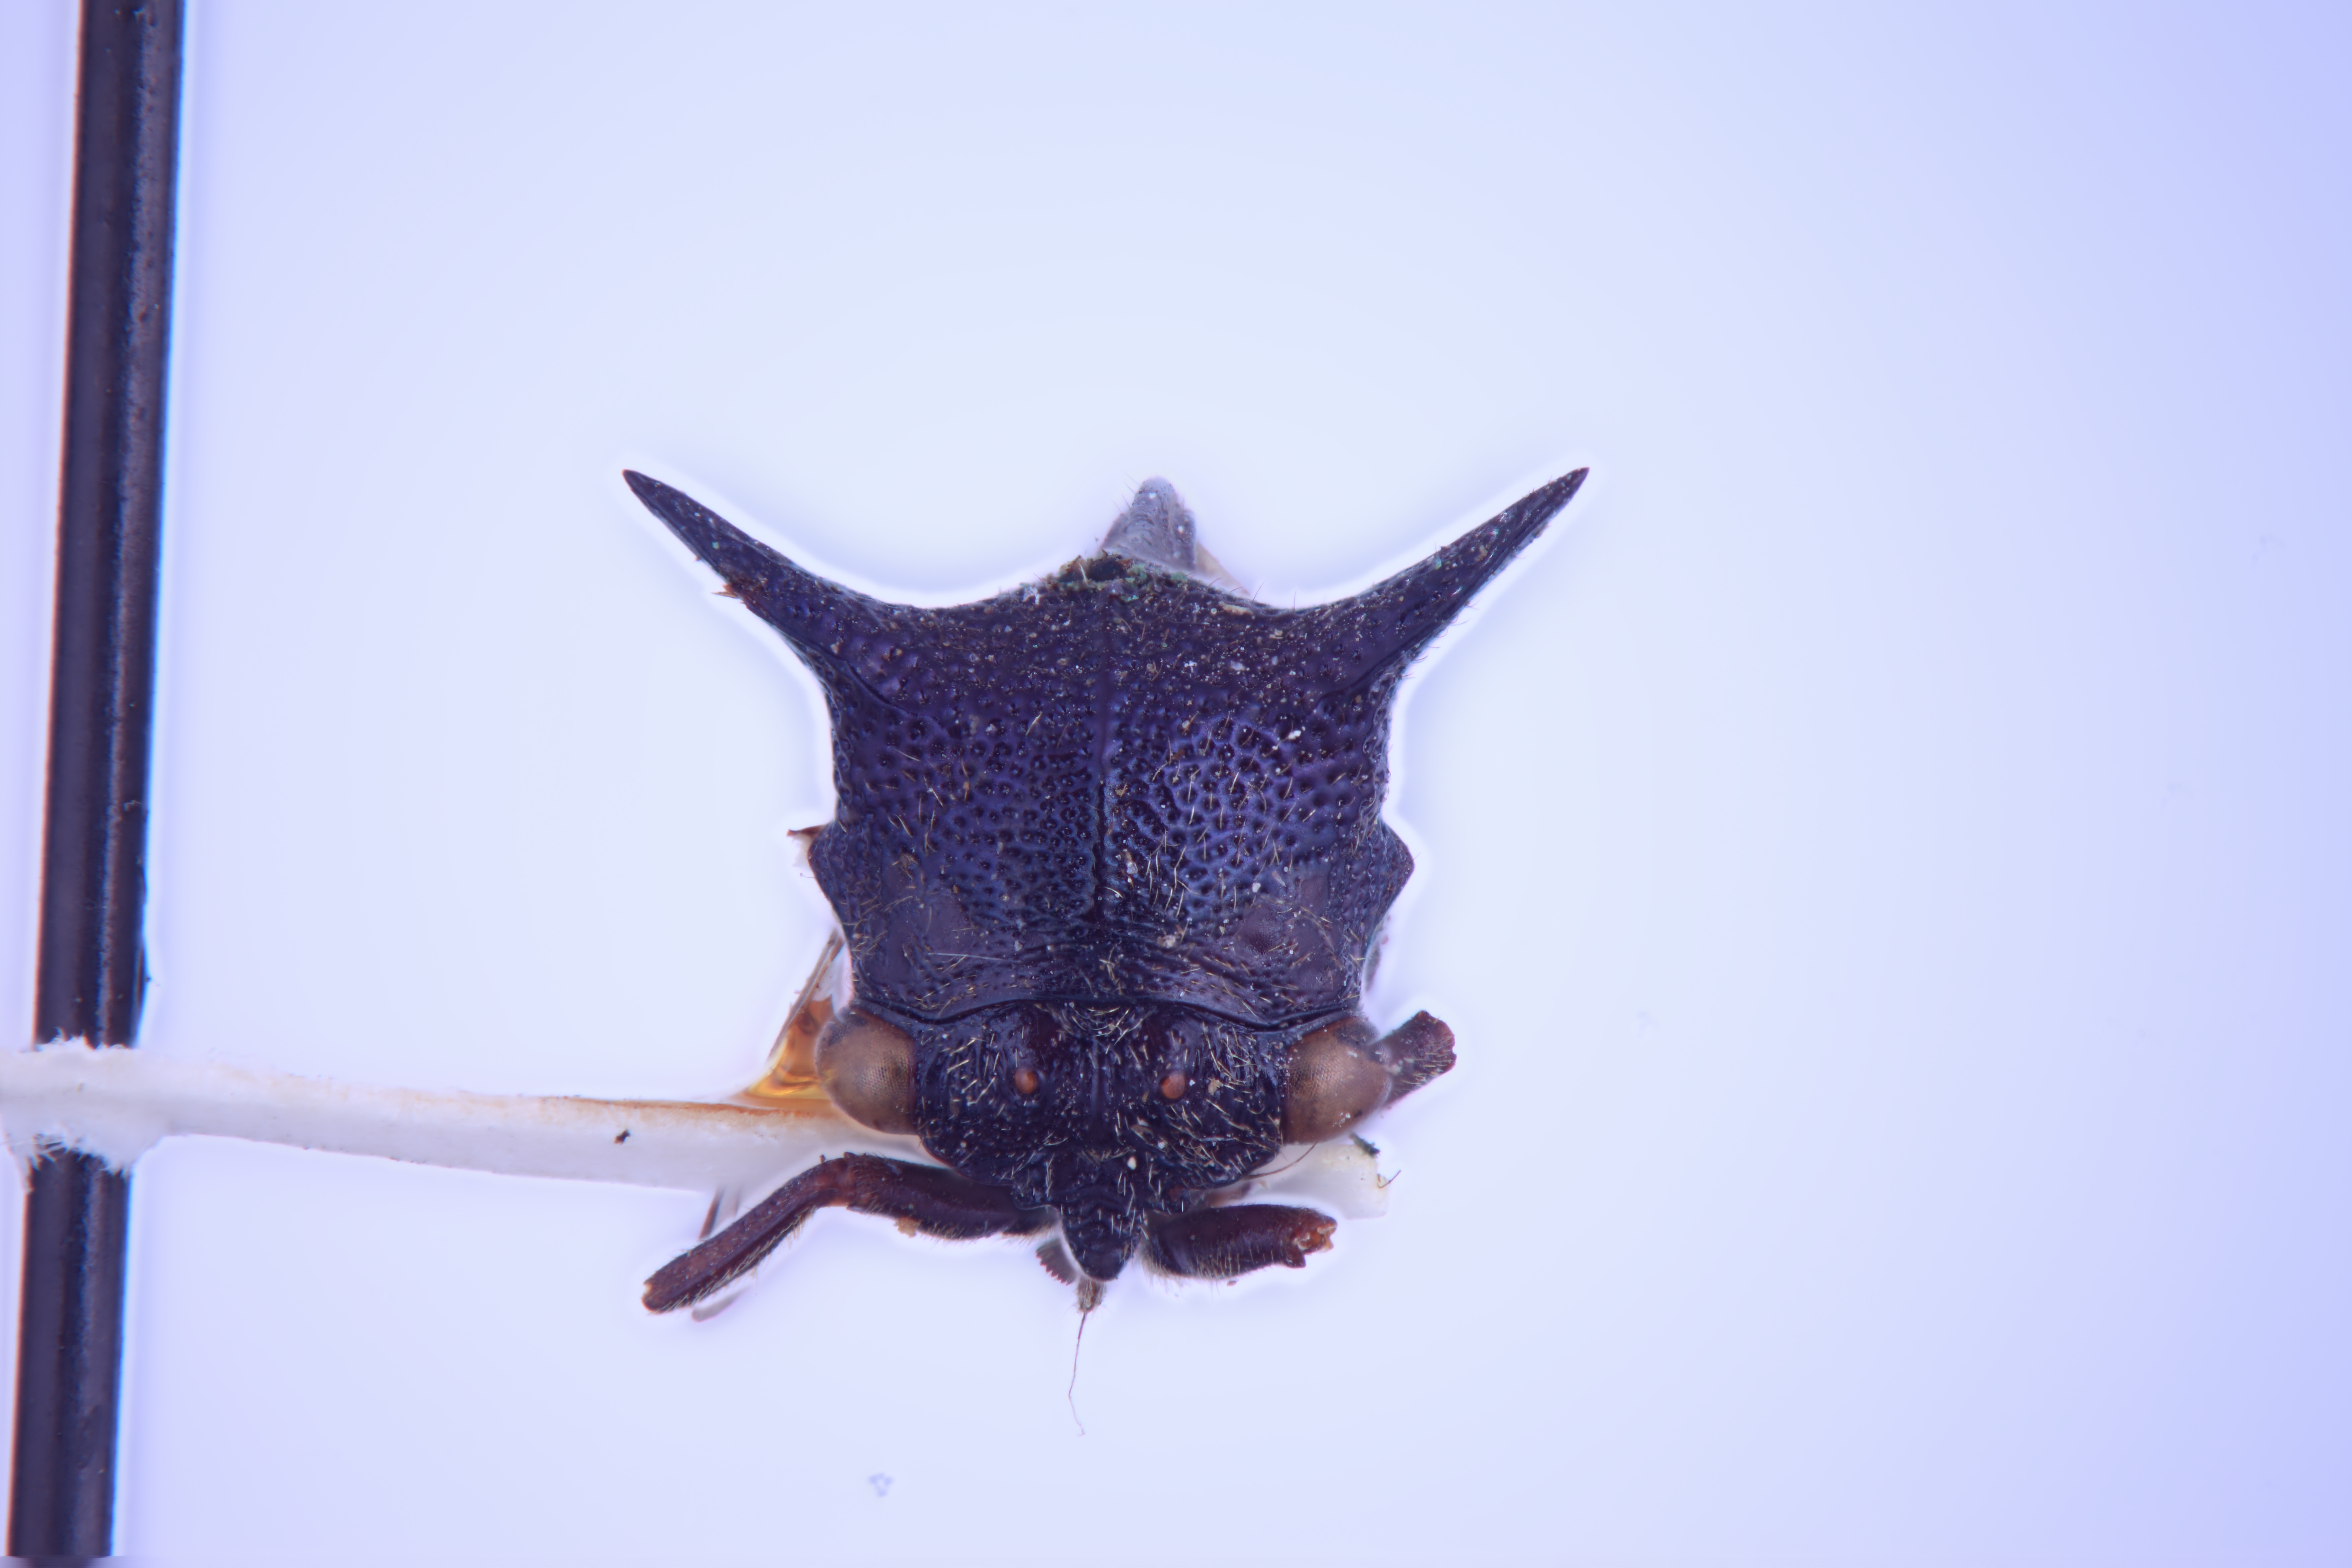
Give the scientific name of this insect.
Sertorius acuticornis
